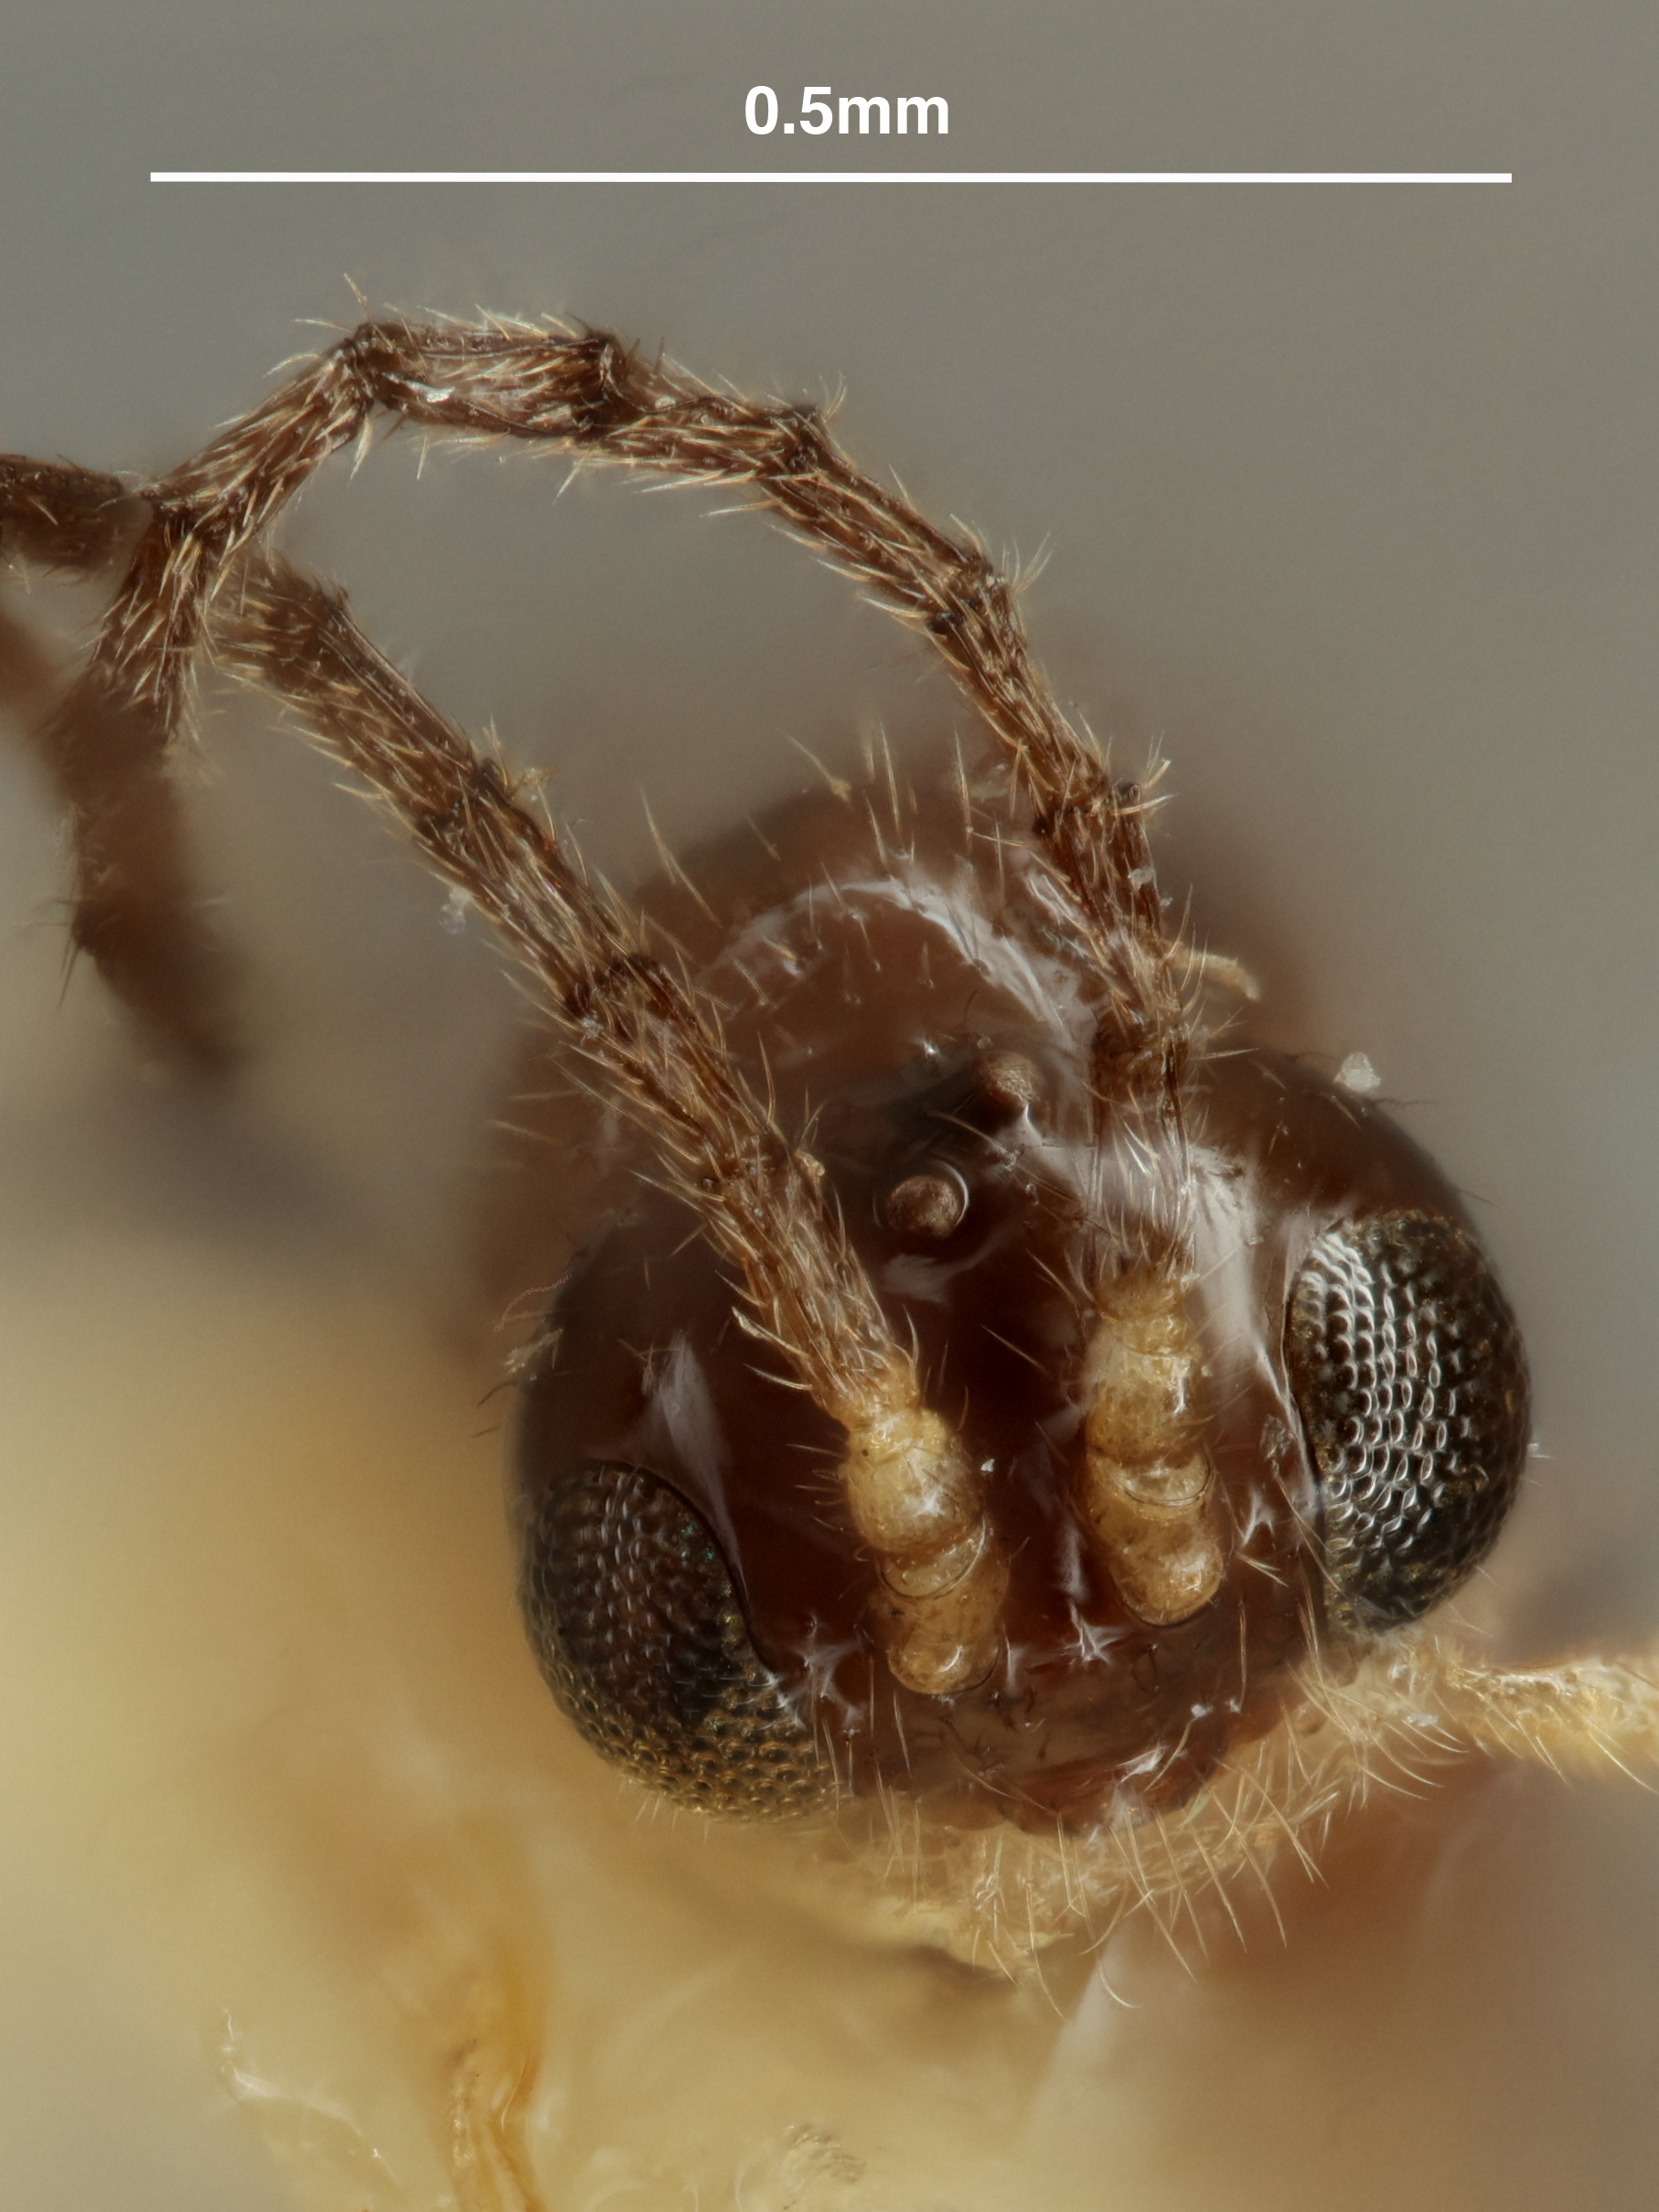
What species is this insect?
Monoctonus similis
